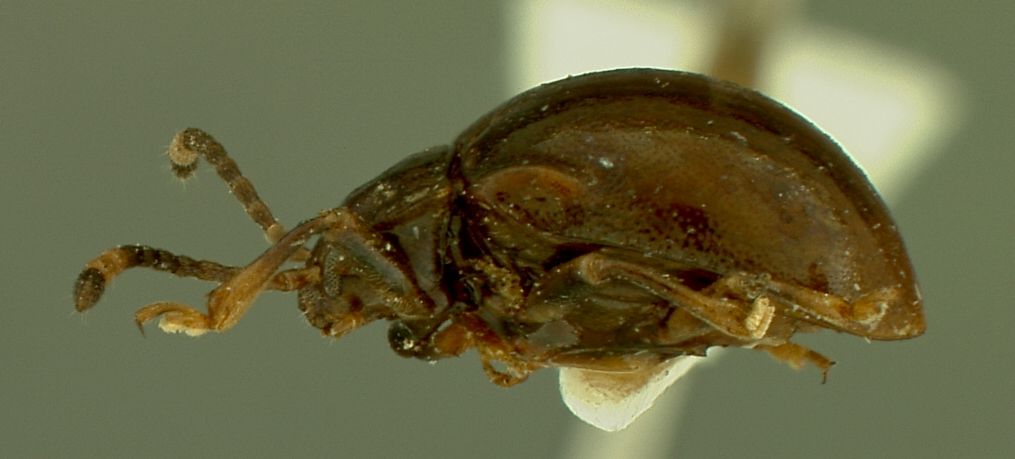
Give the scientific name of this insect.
Milichius impressicollis
